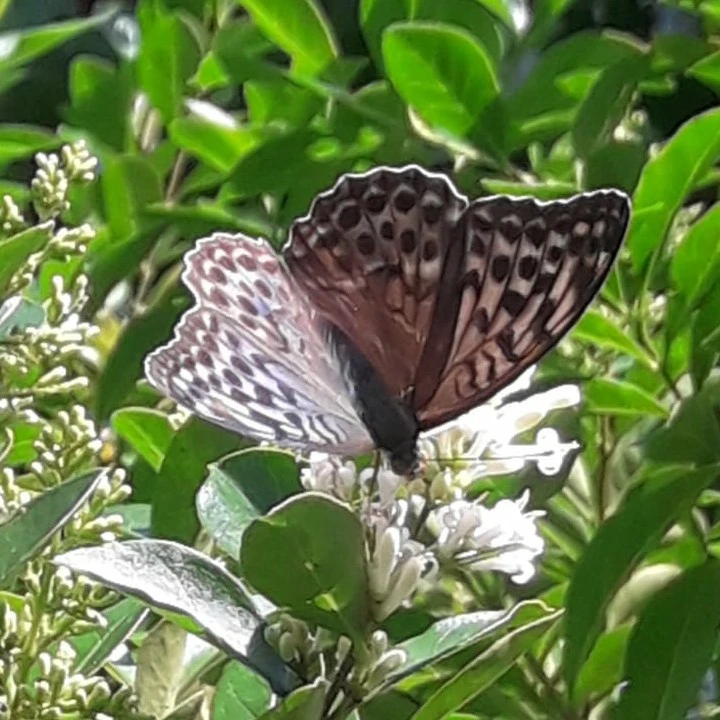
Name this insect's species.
Argynnis paphia
